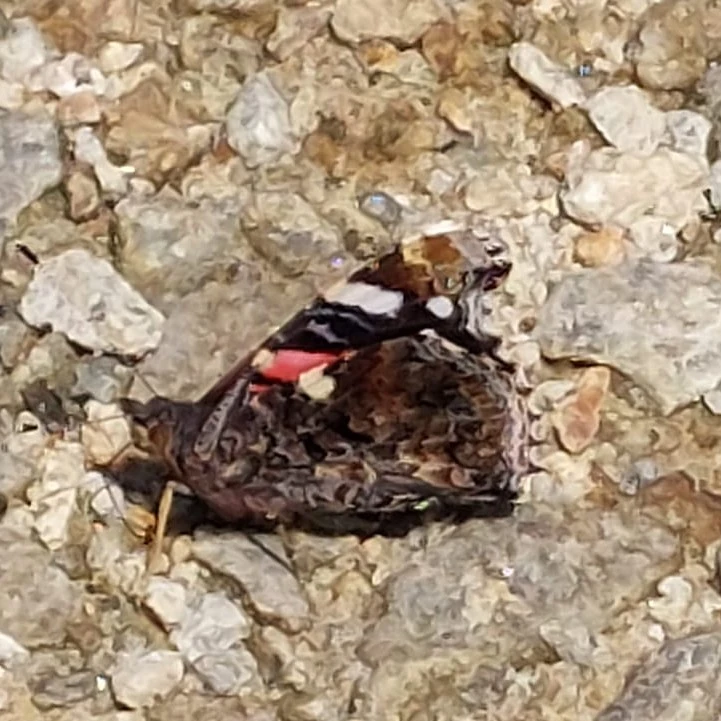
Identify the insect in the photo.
Vanessa atalanta
